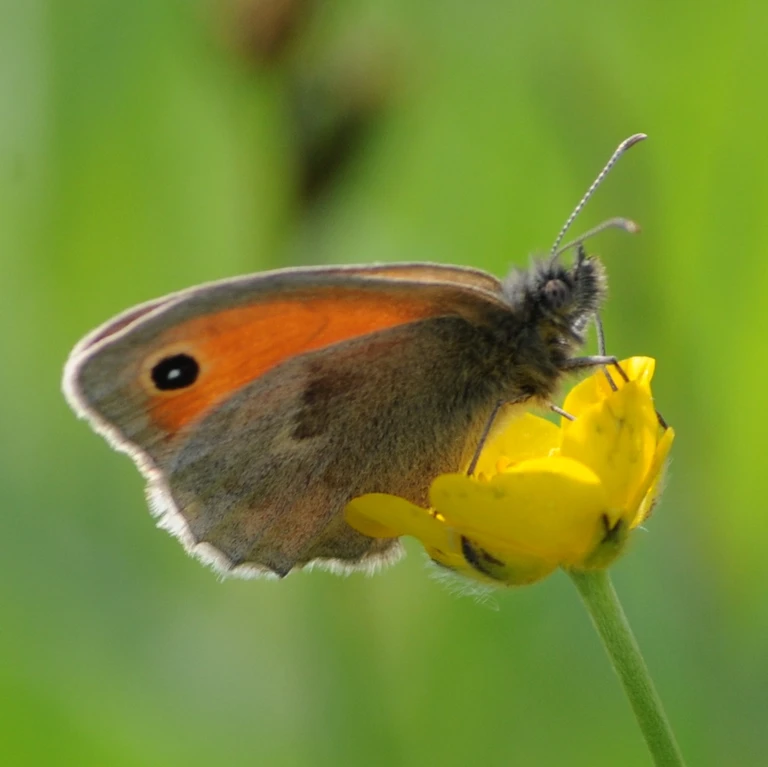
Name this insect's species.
Coenonympha pamphilus
